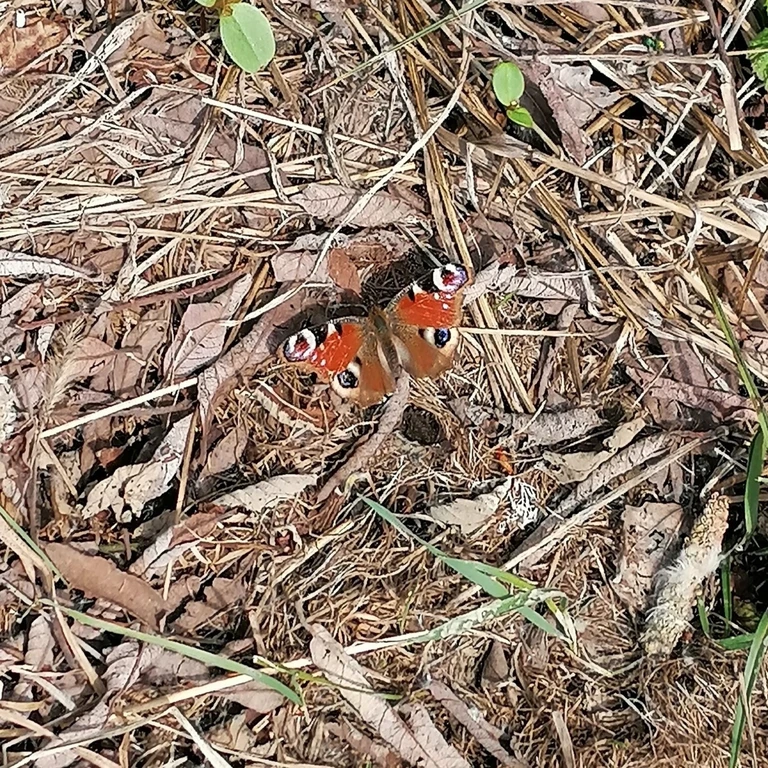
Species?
Aglais io
